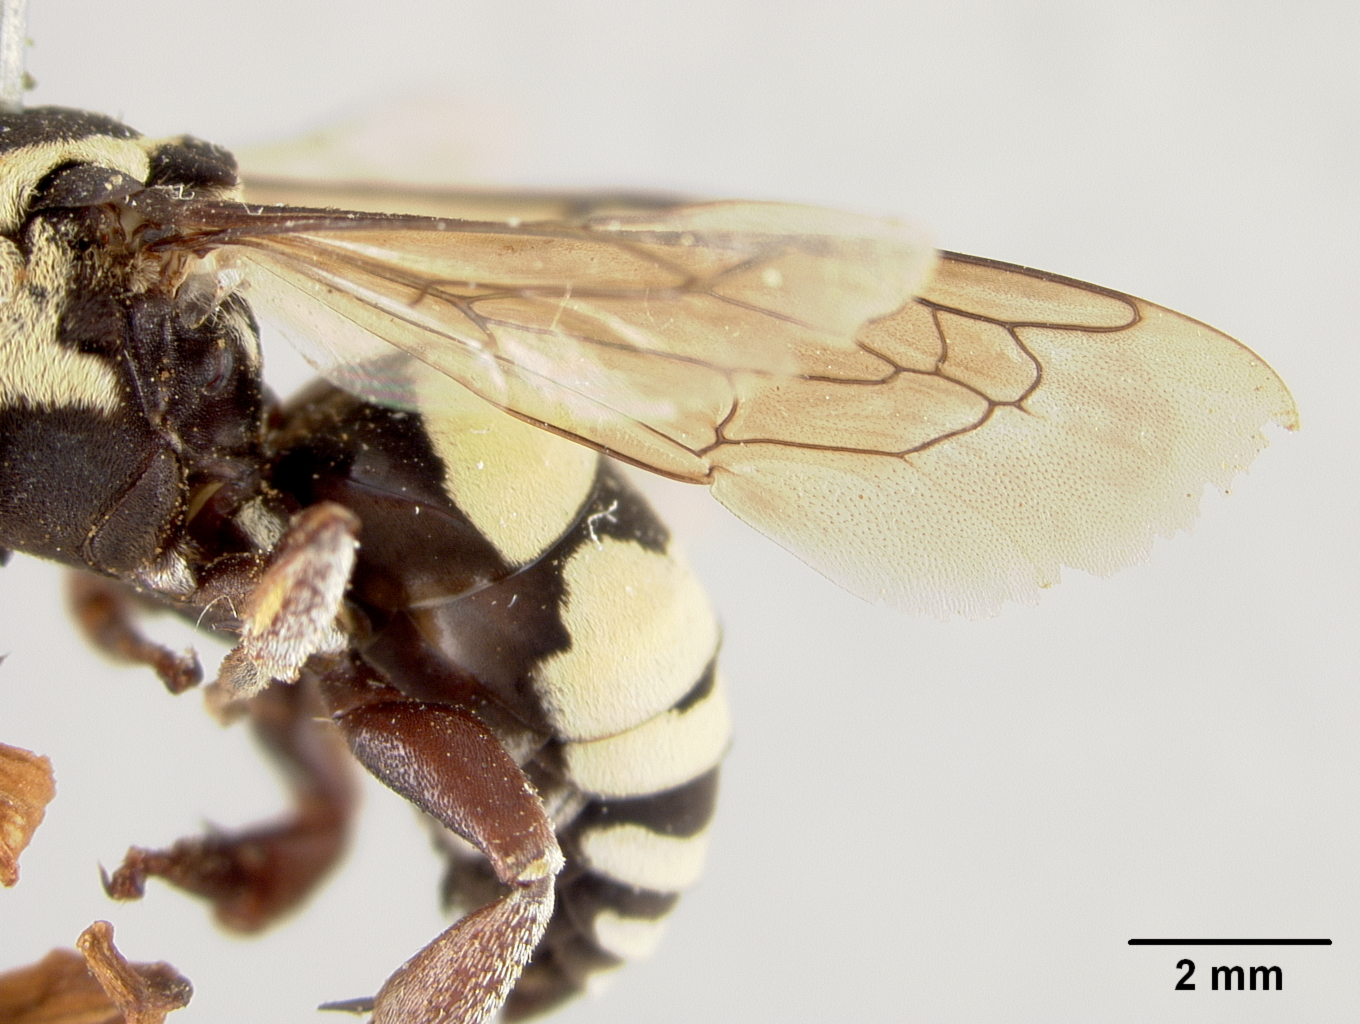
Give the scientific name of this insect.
Triepeolus texanus
